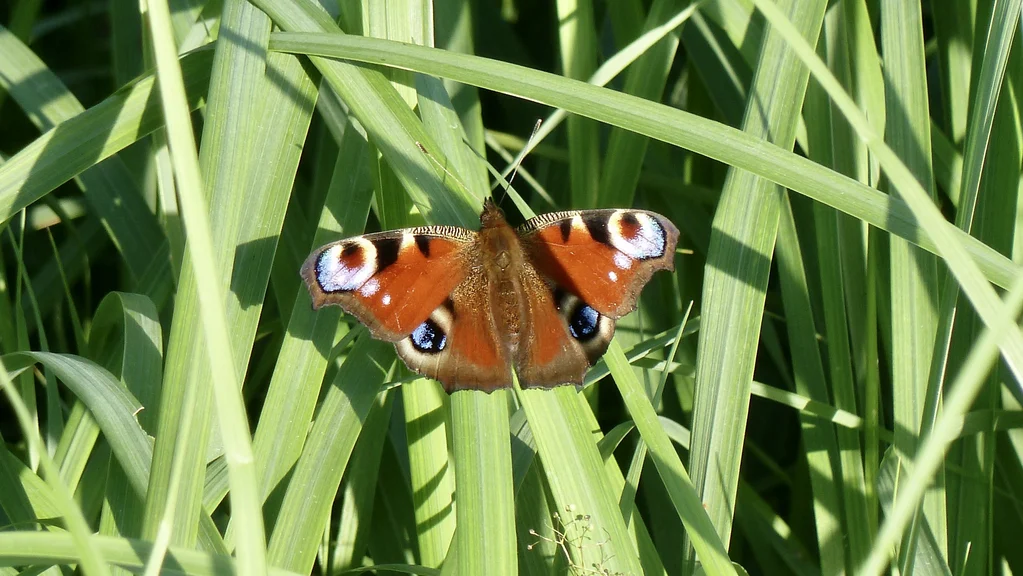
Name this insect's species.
Aglais io
